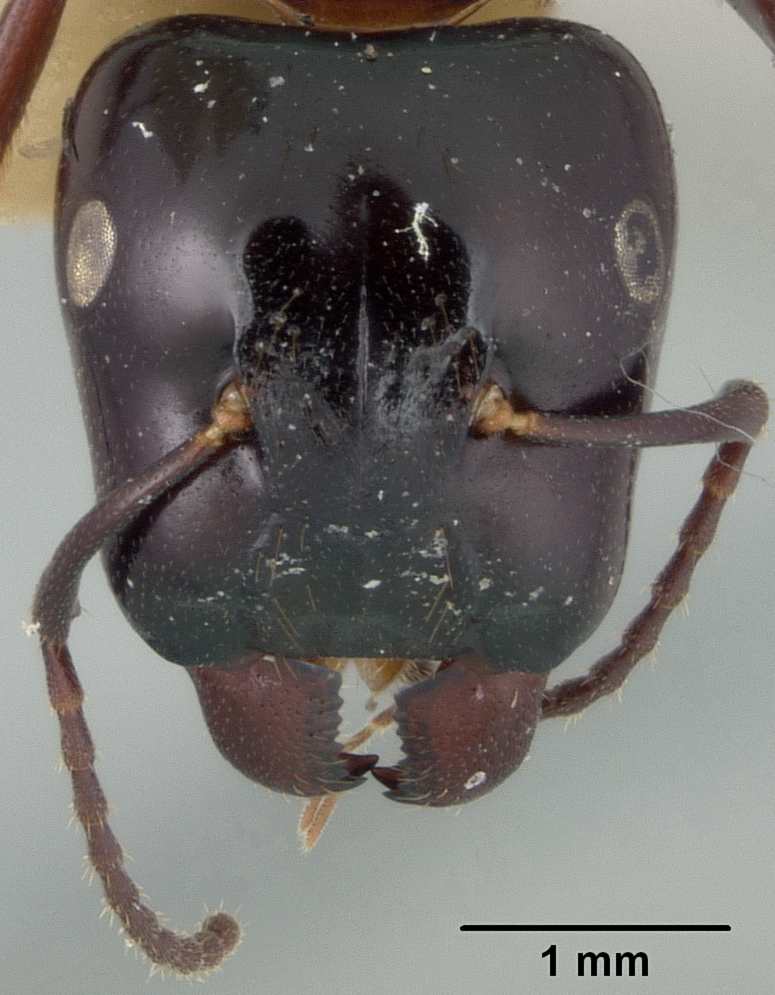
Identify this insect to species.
Camponotus cristatus
